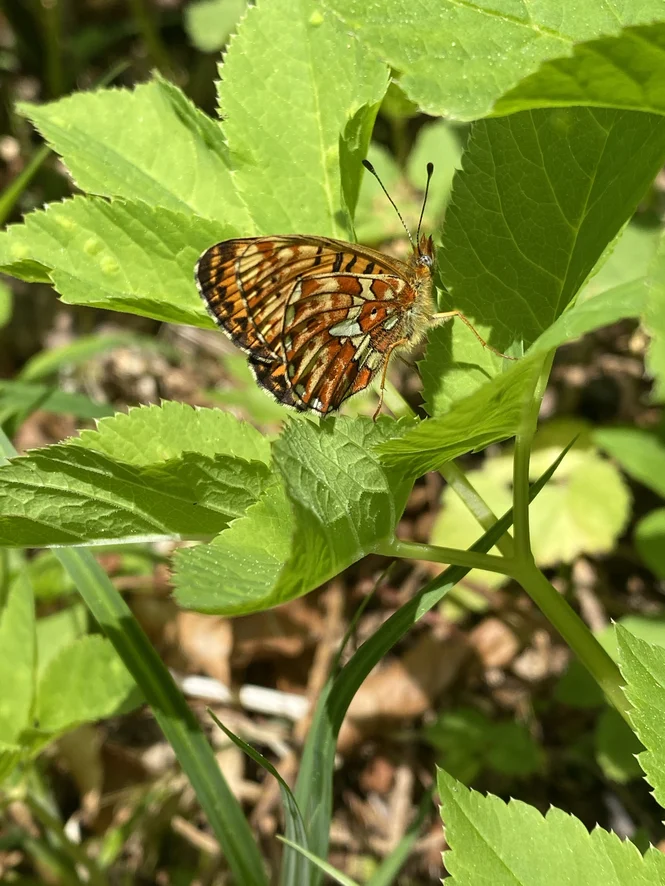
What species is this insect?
Boloria euphrosyne (also Clossiana euphrosyne)
